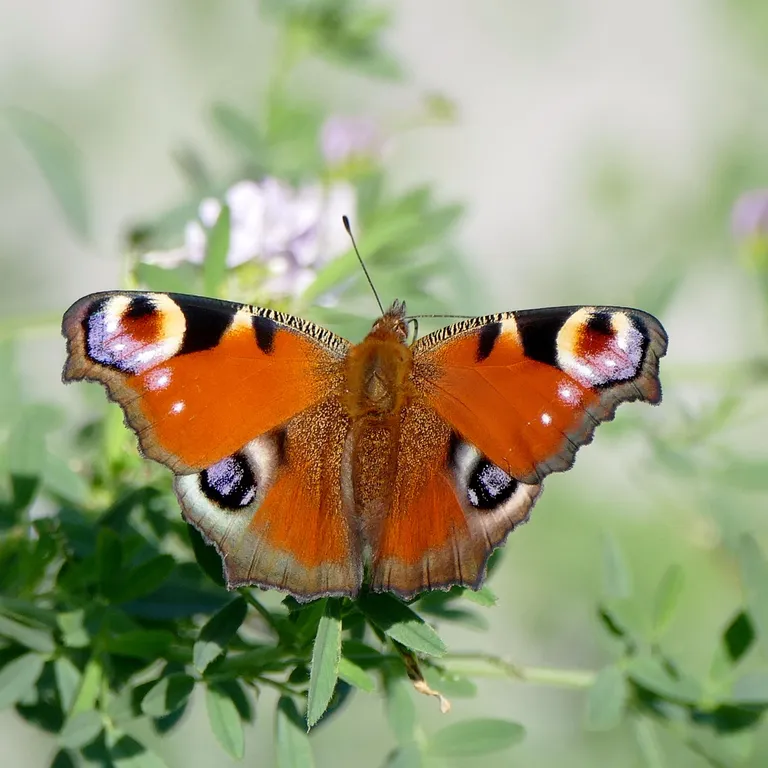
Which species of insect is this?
Aglais io
